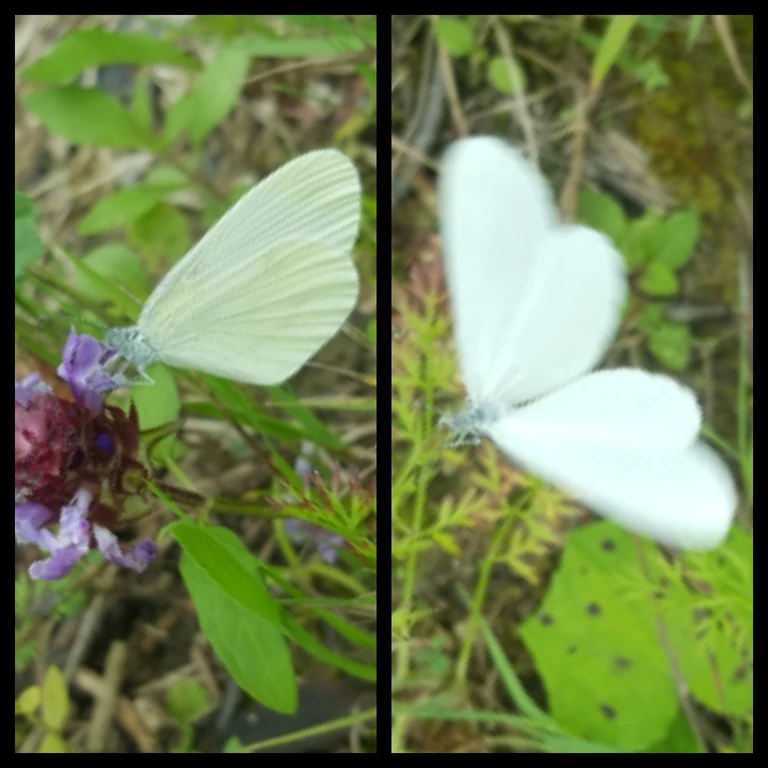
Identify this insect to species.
Leptidea sinapis/juvernica
